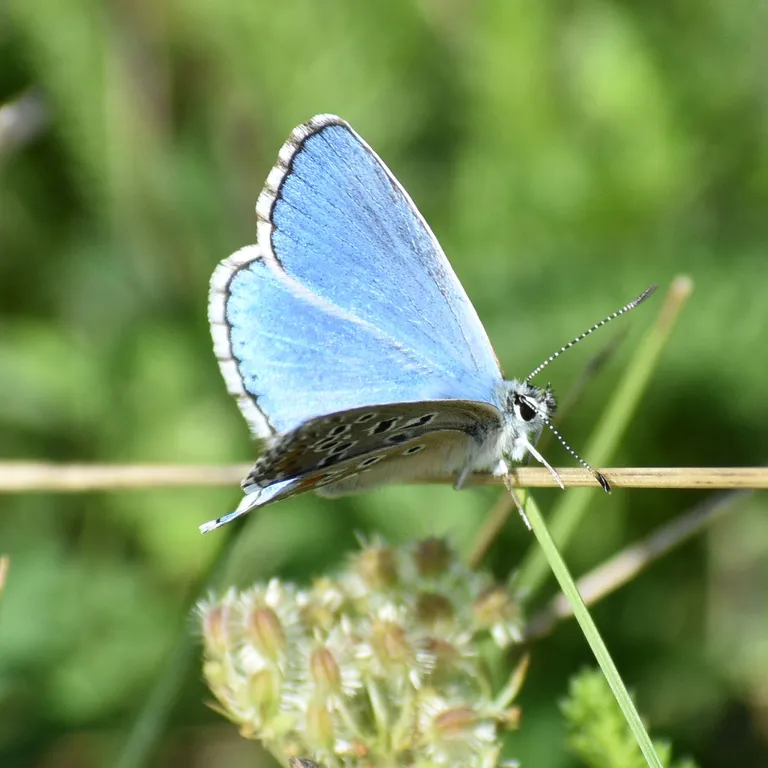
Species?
Lysandra bellargus
